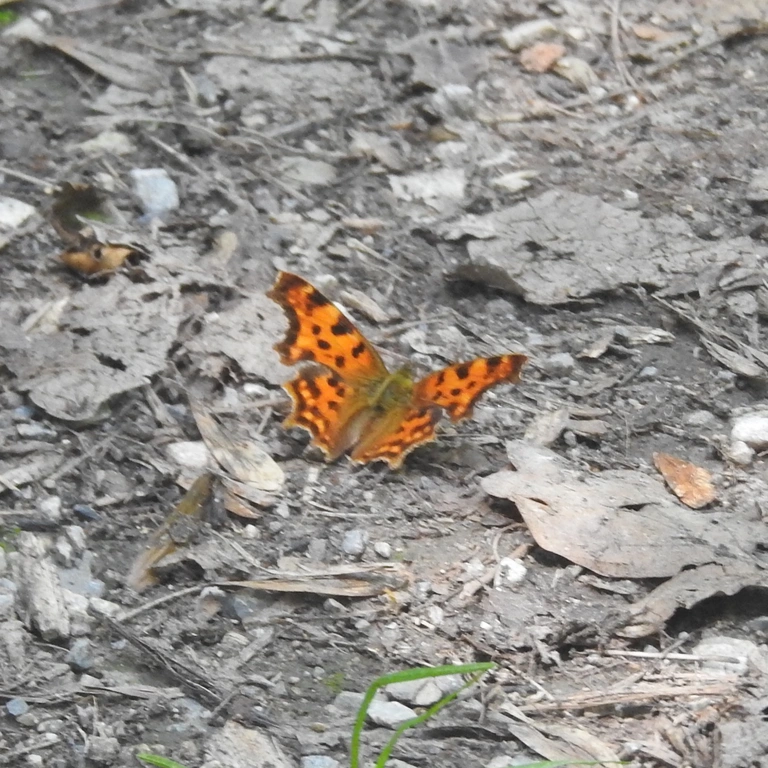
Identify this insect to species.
Polygonia c-album
